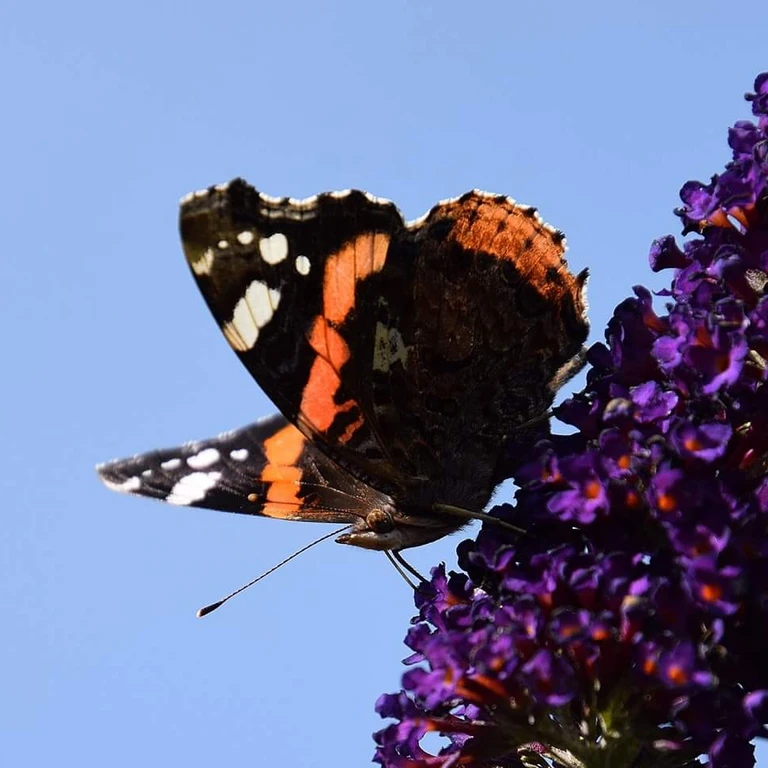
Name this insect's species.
Vanessa atalanta
